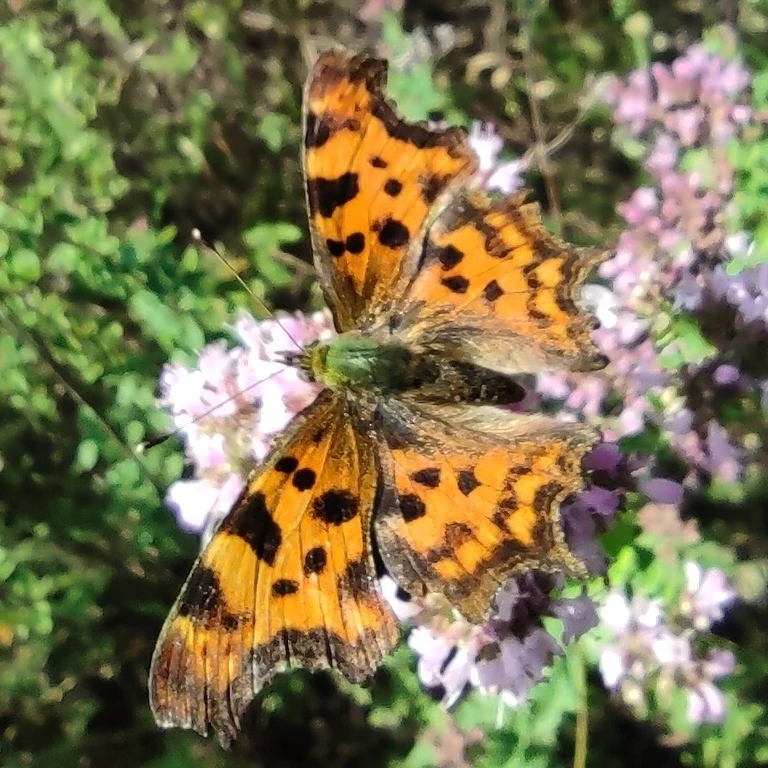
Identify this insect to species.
Polygonia c-album
